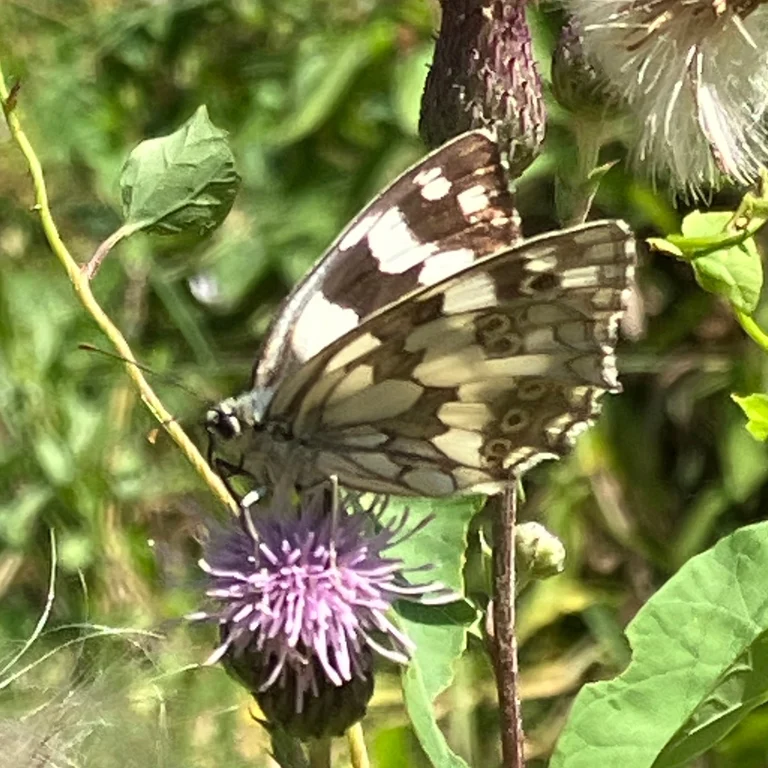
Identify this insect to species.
Melanargia galathea
